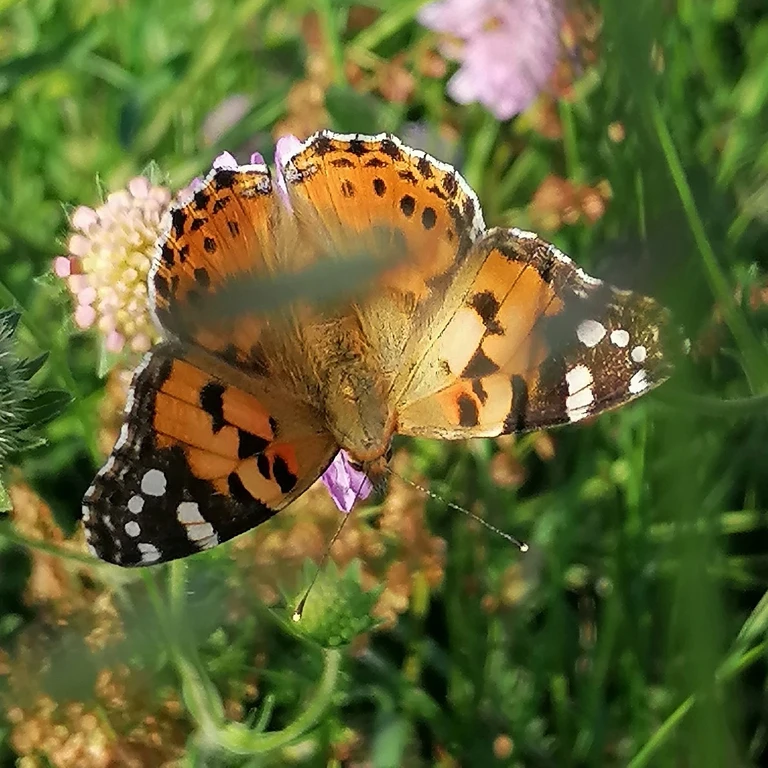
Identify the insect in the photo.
Vanessa cardui
